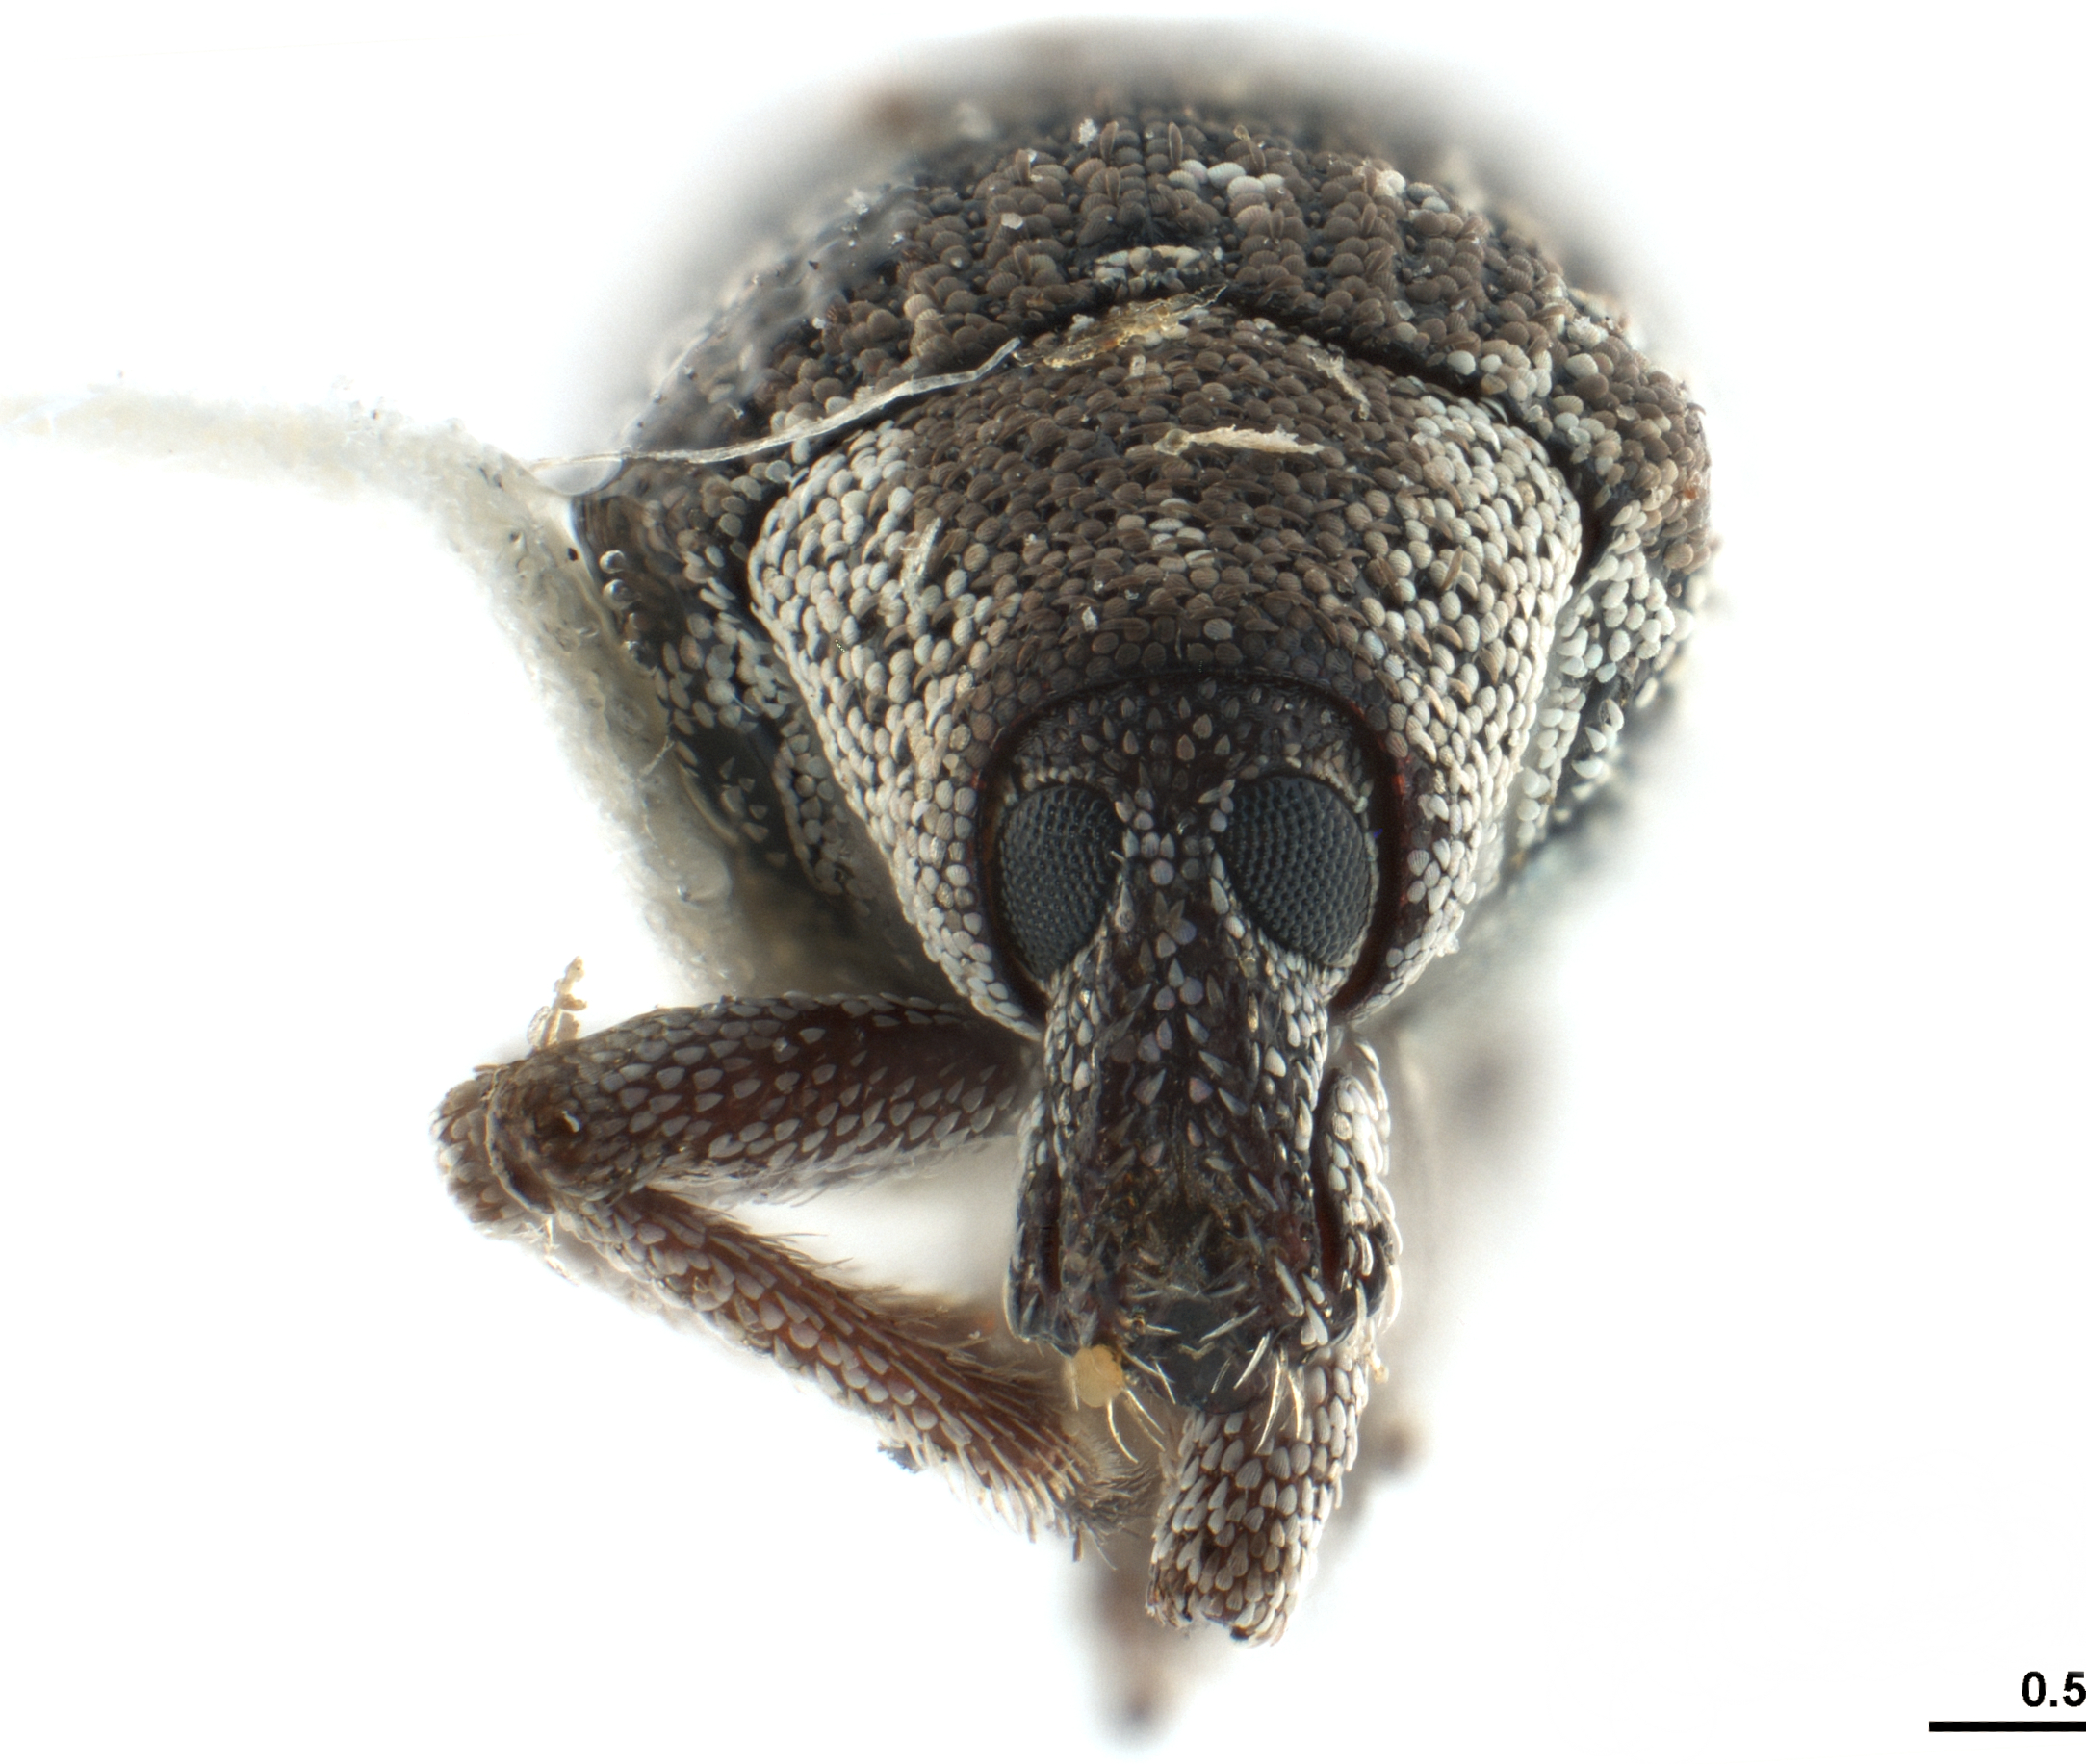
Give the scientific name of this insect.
Eucoleocerus conicicollis
